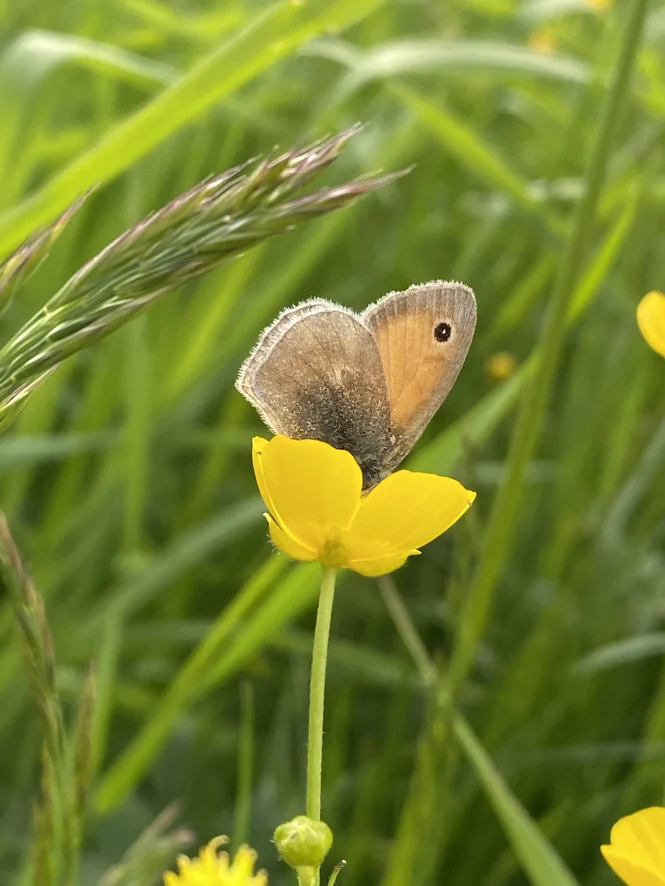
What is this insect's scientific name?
Coenonympha pamphilus
